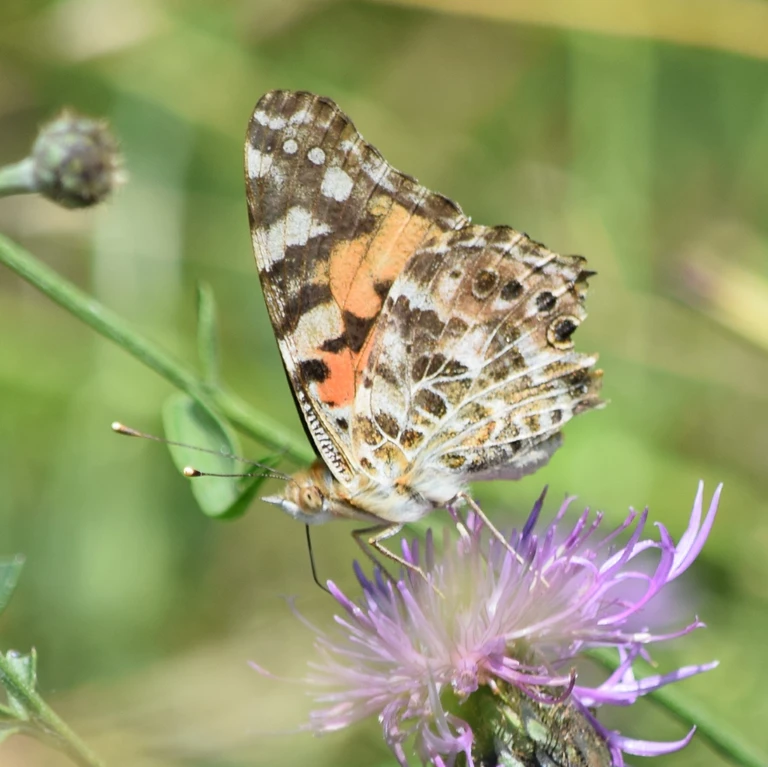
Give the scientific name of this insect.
Vanessa cardui
